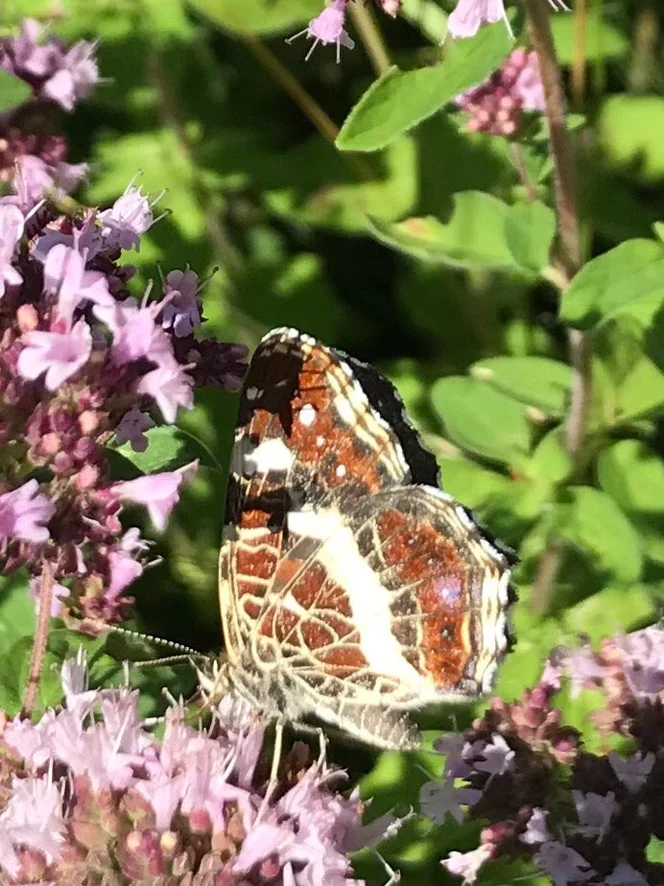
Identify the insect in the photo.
Araschnia levana
